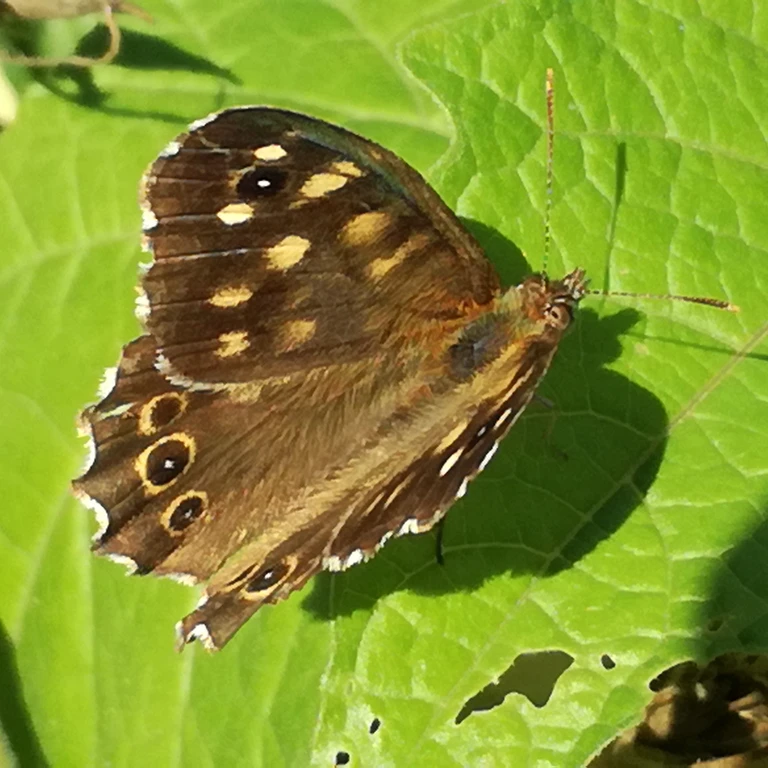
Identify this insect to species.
Pararge aegeria
